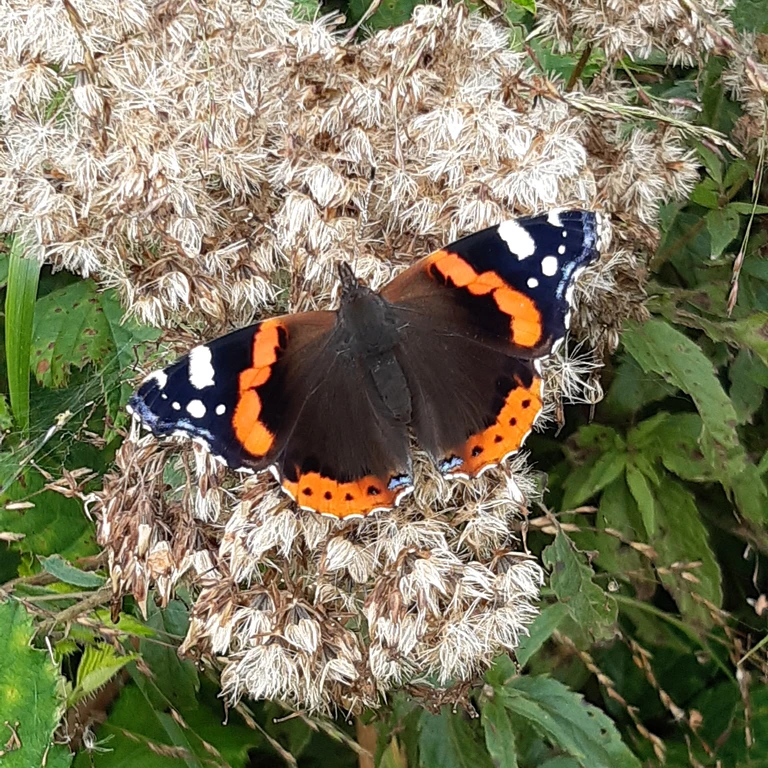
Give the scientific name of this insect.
Vanessa atalanta
